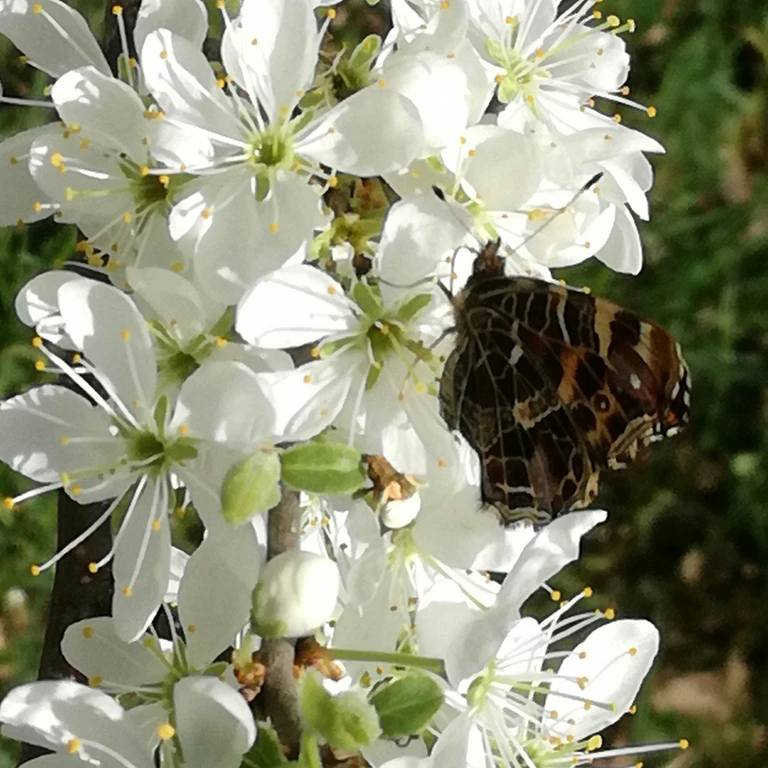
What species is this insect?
Araschnia levana
